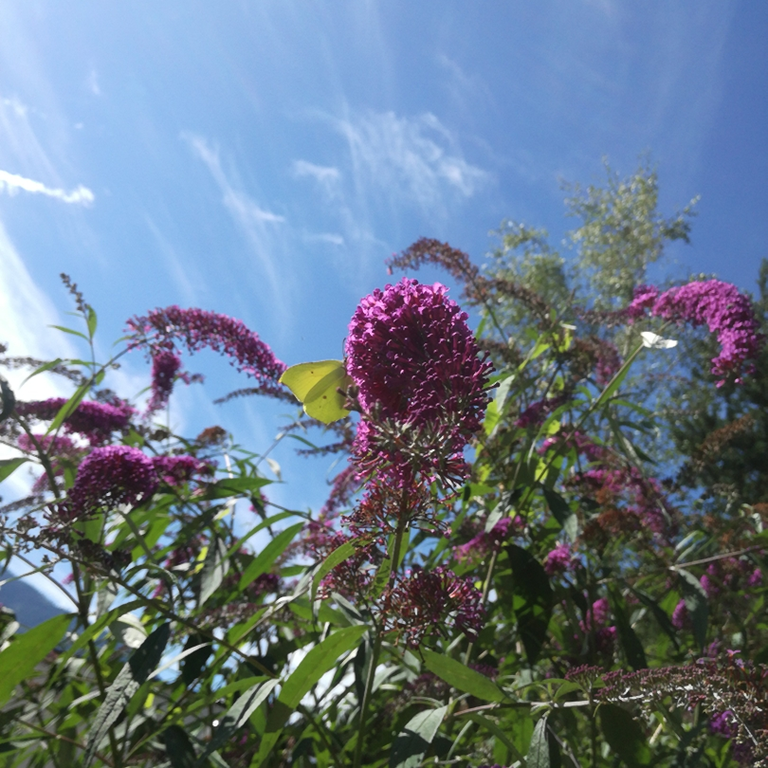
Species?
Gonepteryx rhamni
